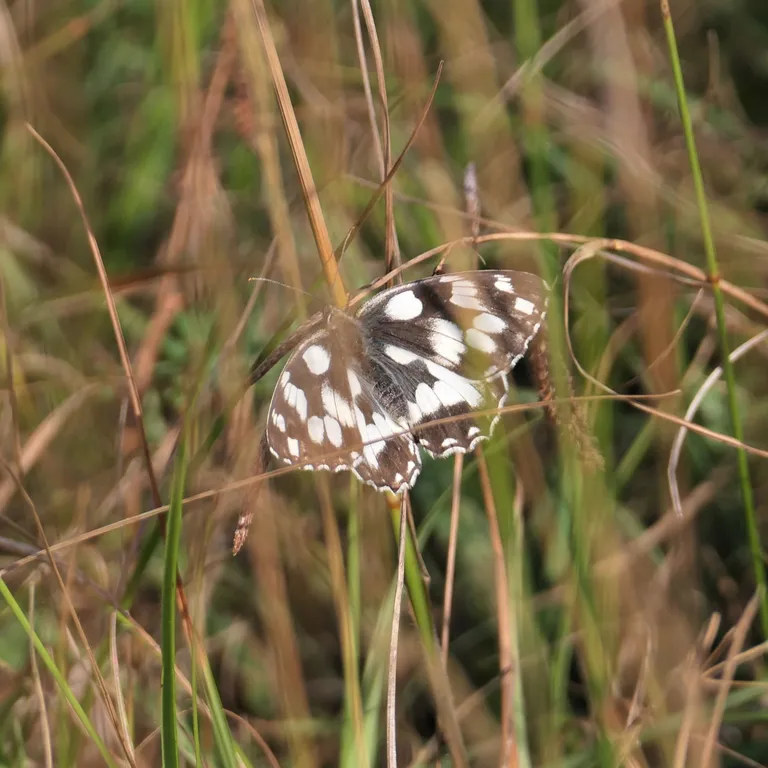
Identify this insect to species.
Melanargia galathea
